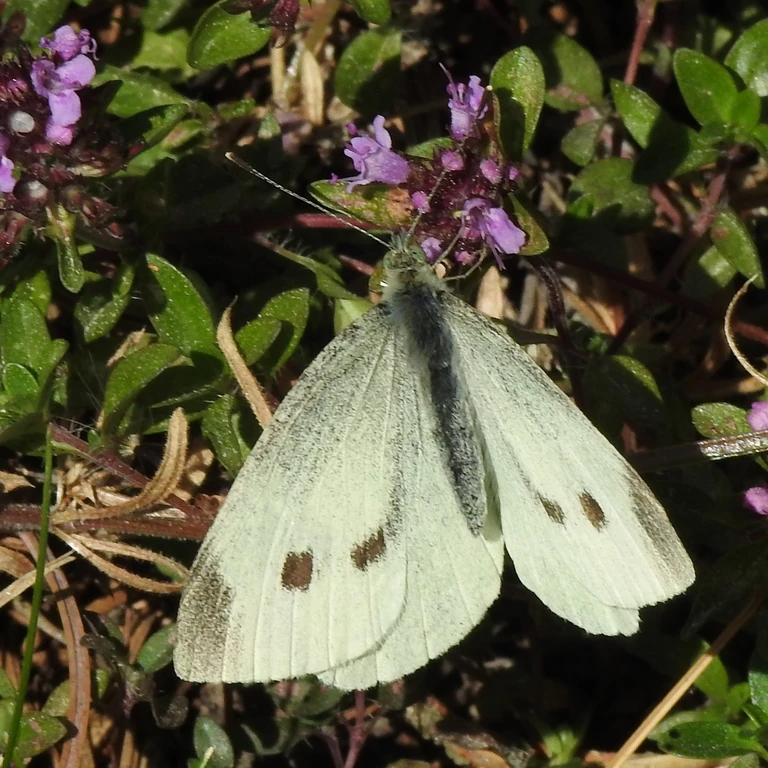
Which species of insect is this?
Pieris rapae
